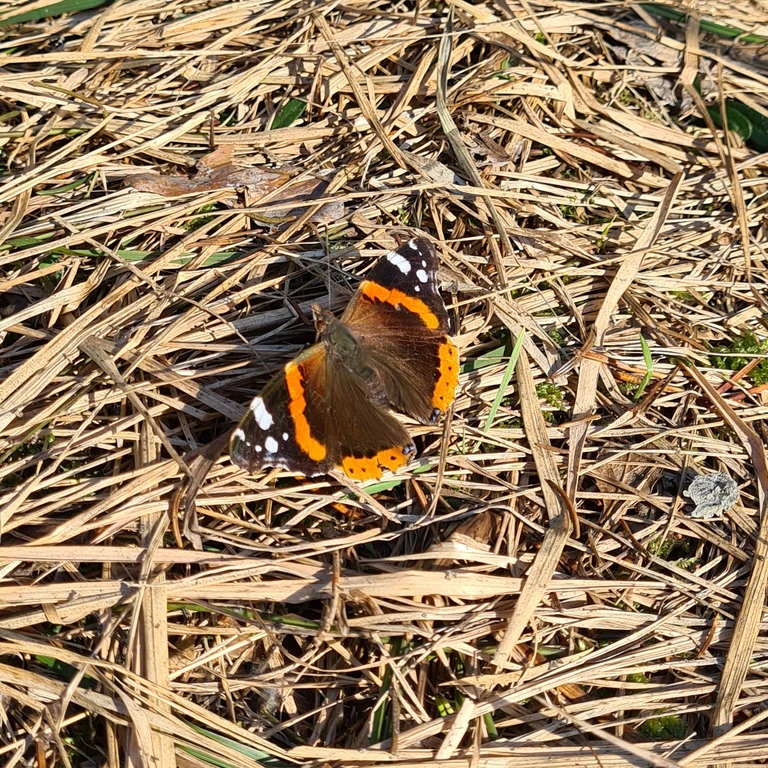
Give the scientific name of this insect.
Vanessa atalanta
